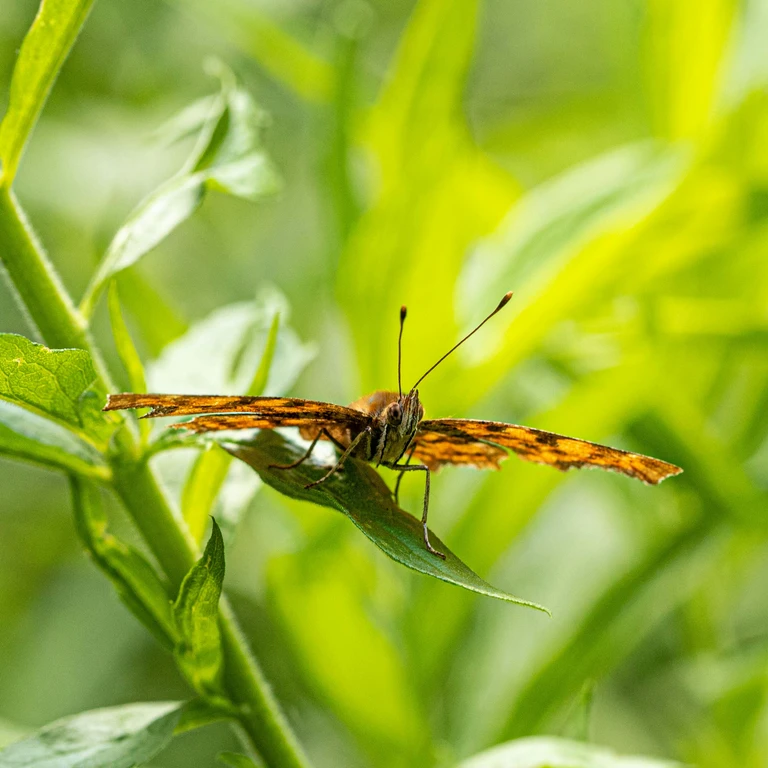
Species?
Polygonia c-album
